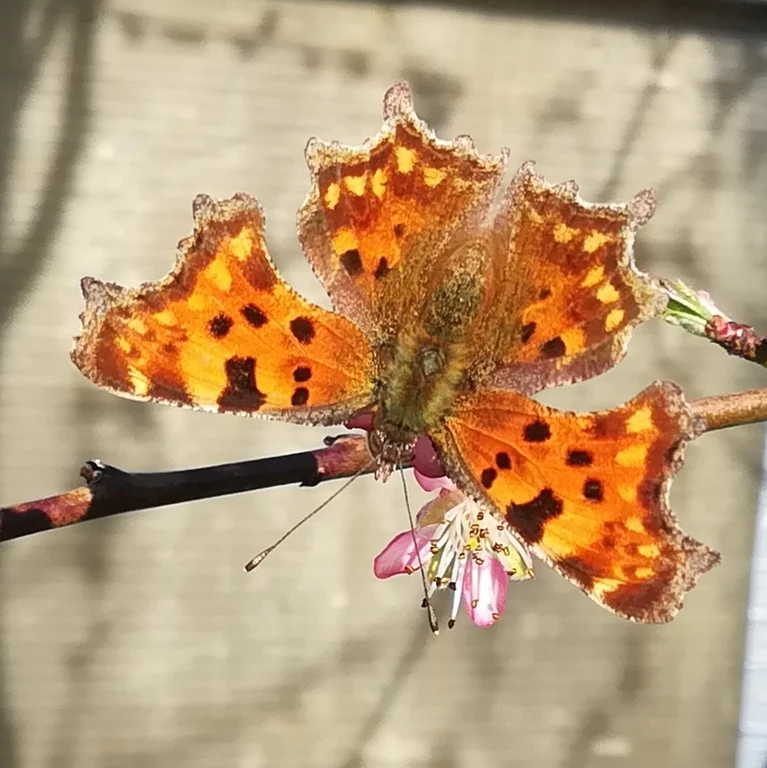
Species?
Polygonia c-album
